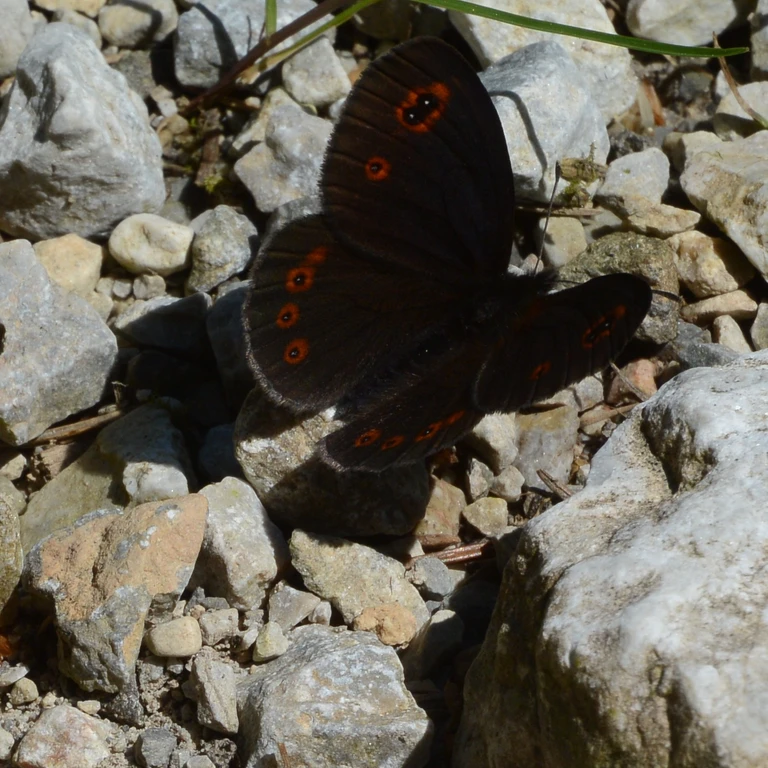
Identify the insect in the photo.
Erebia medusa
